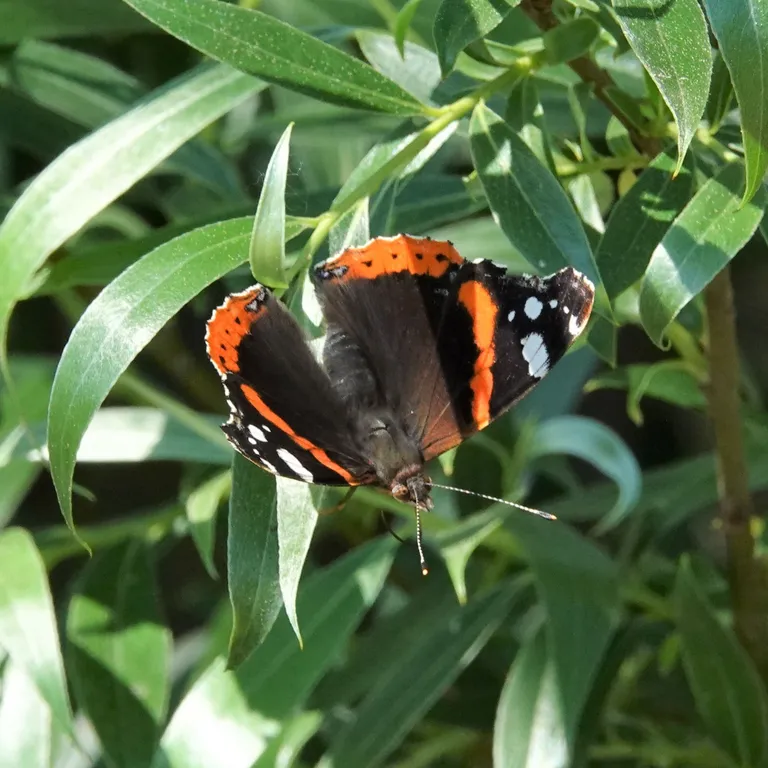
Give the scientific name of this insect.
Vanessa atalanta
